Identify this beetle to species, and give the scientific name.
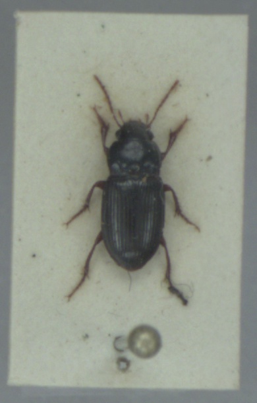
Amara apricaria
